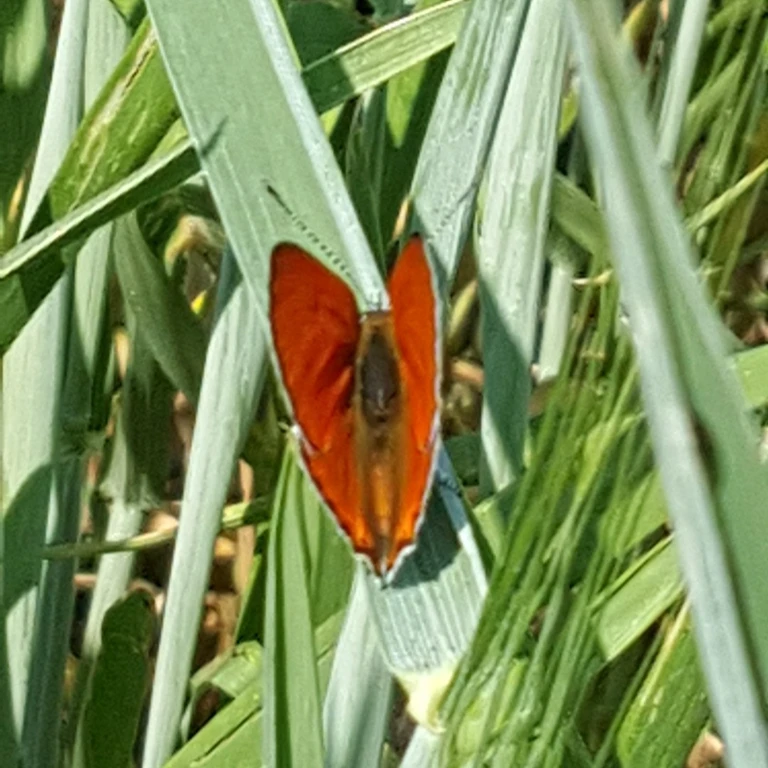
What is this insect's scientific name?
Lycaena dispar
